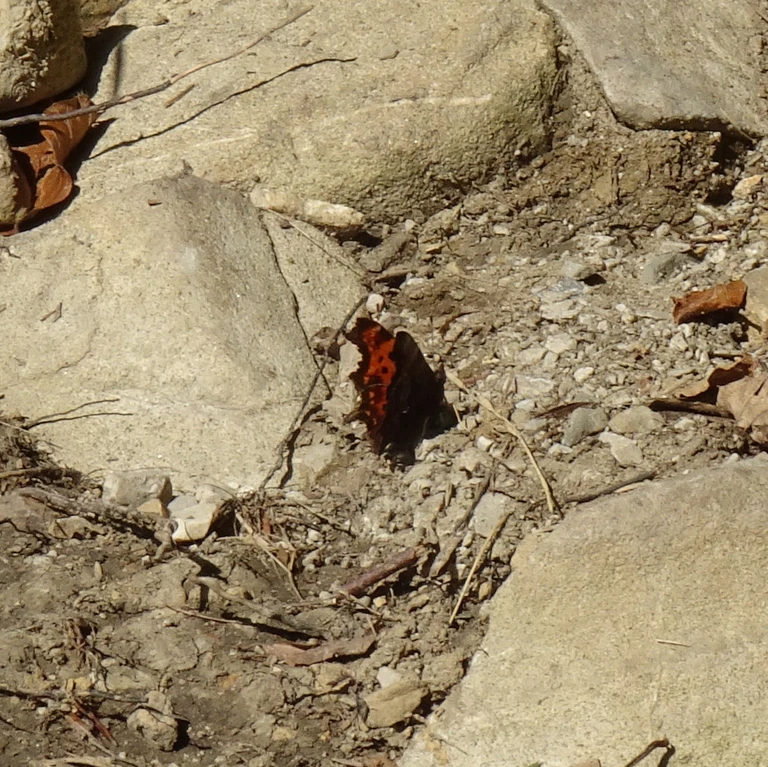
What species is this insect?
Polygonia c-album
